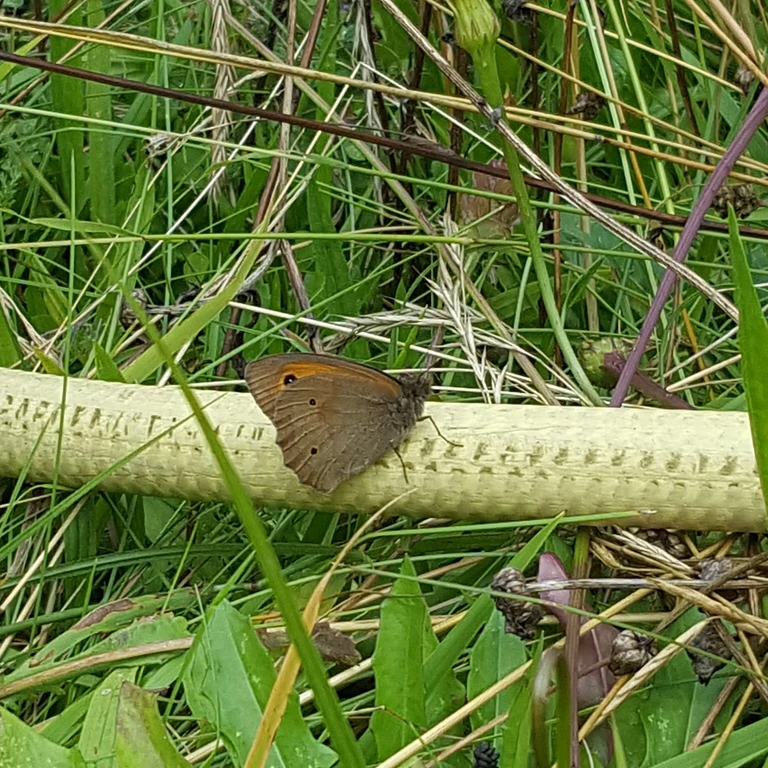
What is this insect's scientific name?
Maniola jurtina
